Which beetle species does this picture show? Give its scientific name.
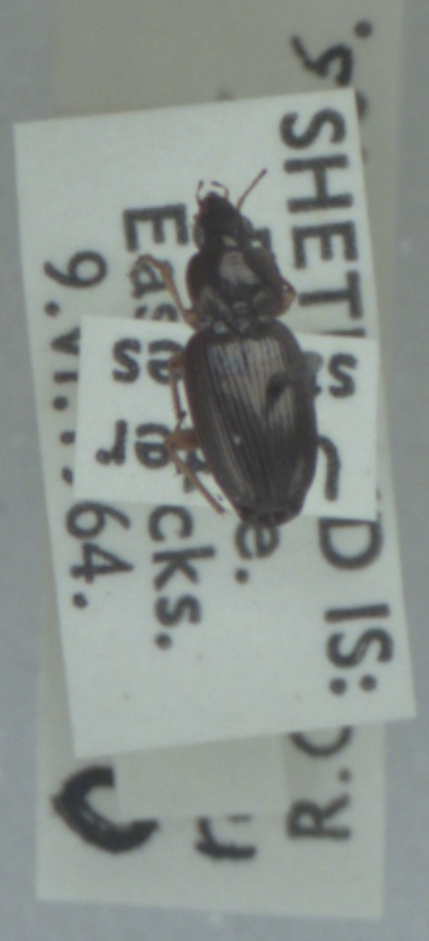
Olisthopus rotundatus
